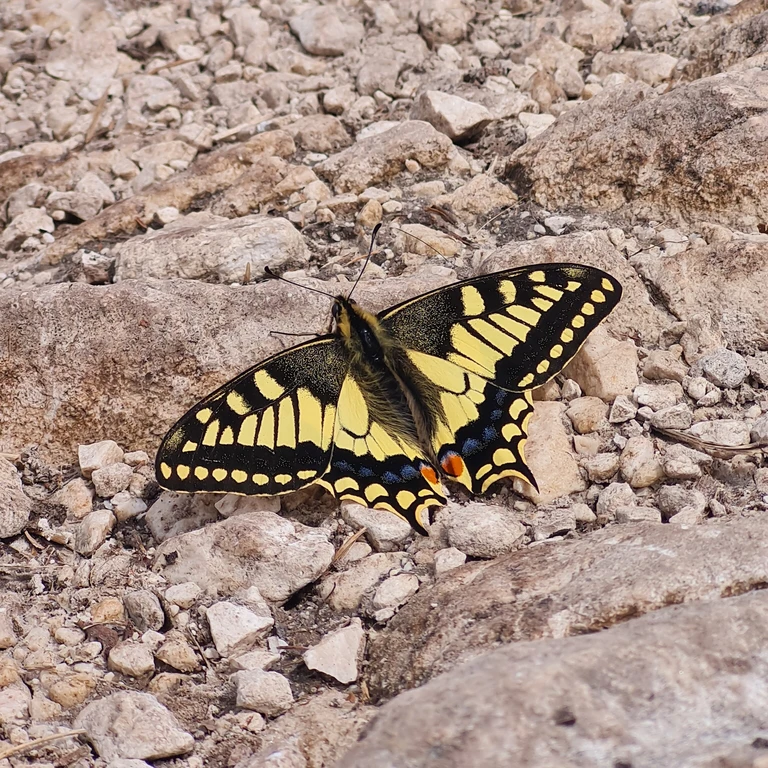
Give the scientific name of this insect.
Papilio machaon
